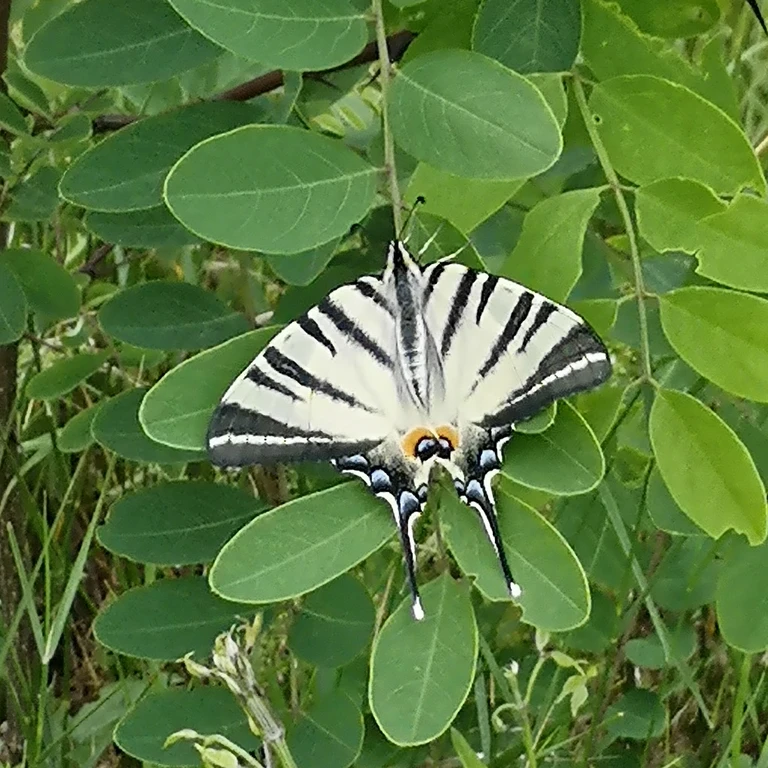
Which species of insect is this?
Iphiclides podalirius
